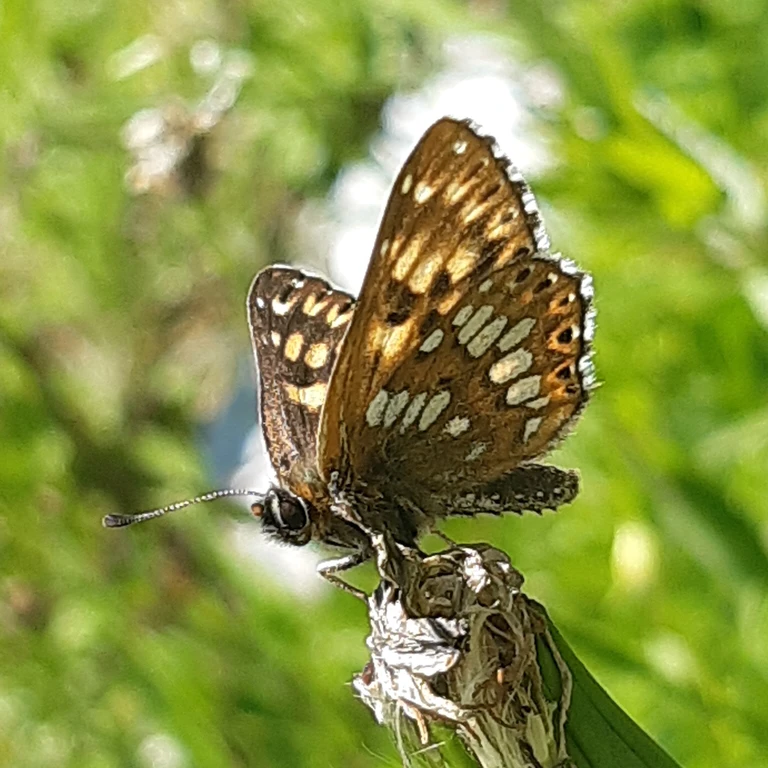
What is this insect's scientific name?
Hamearis lucina
